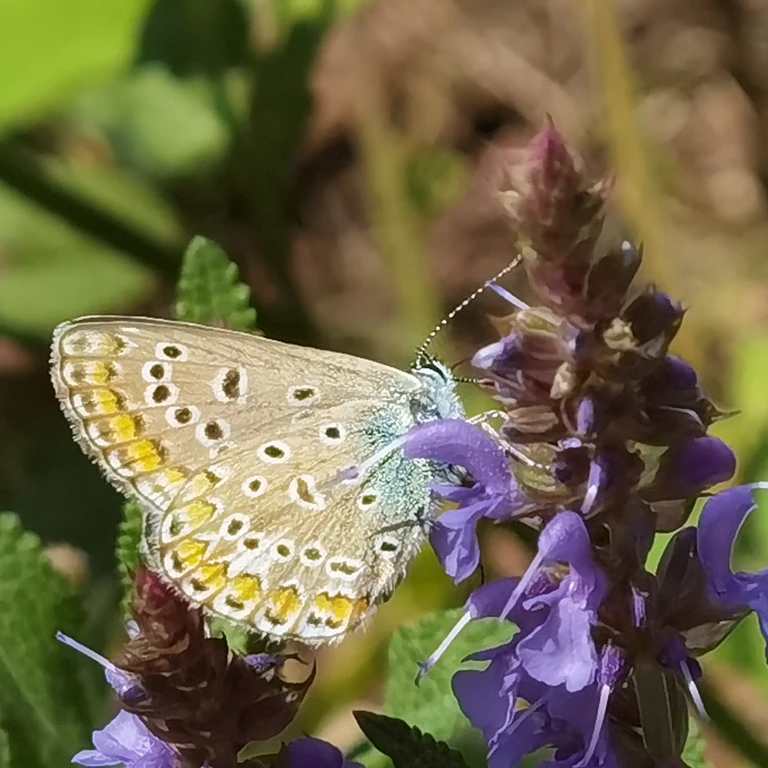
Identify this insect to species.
Polyommatus icarus
